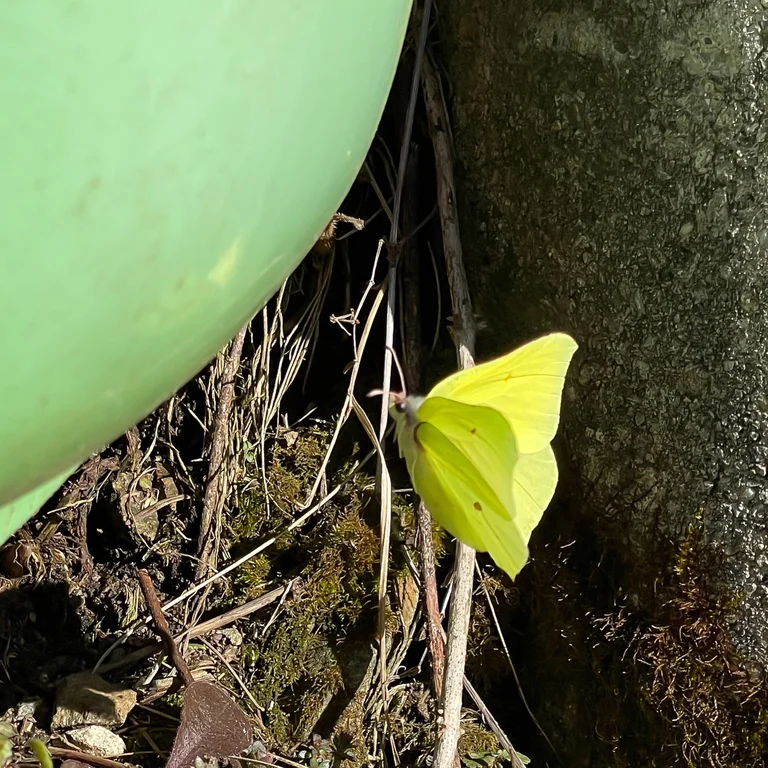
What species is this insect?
Gonepteryx rhamni
